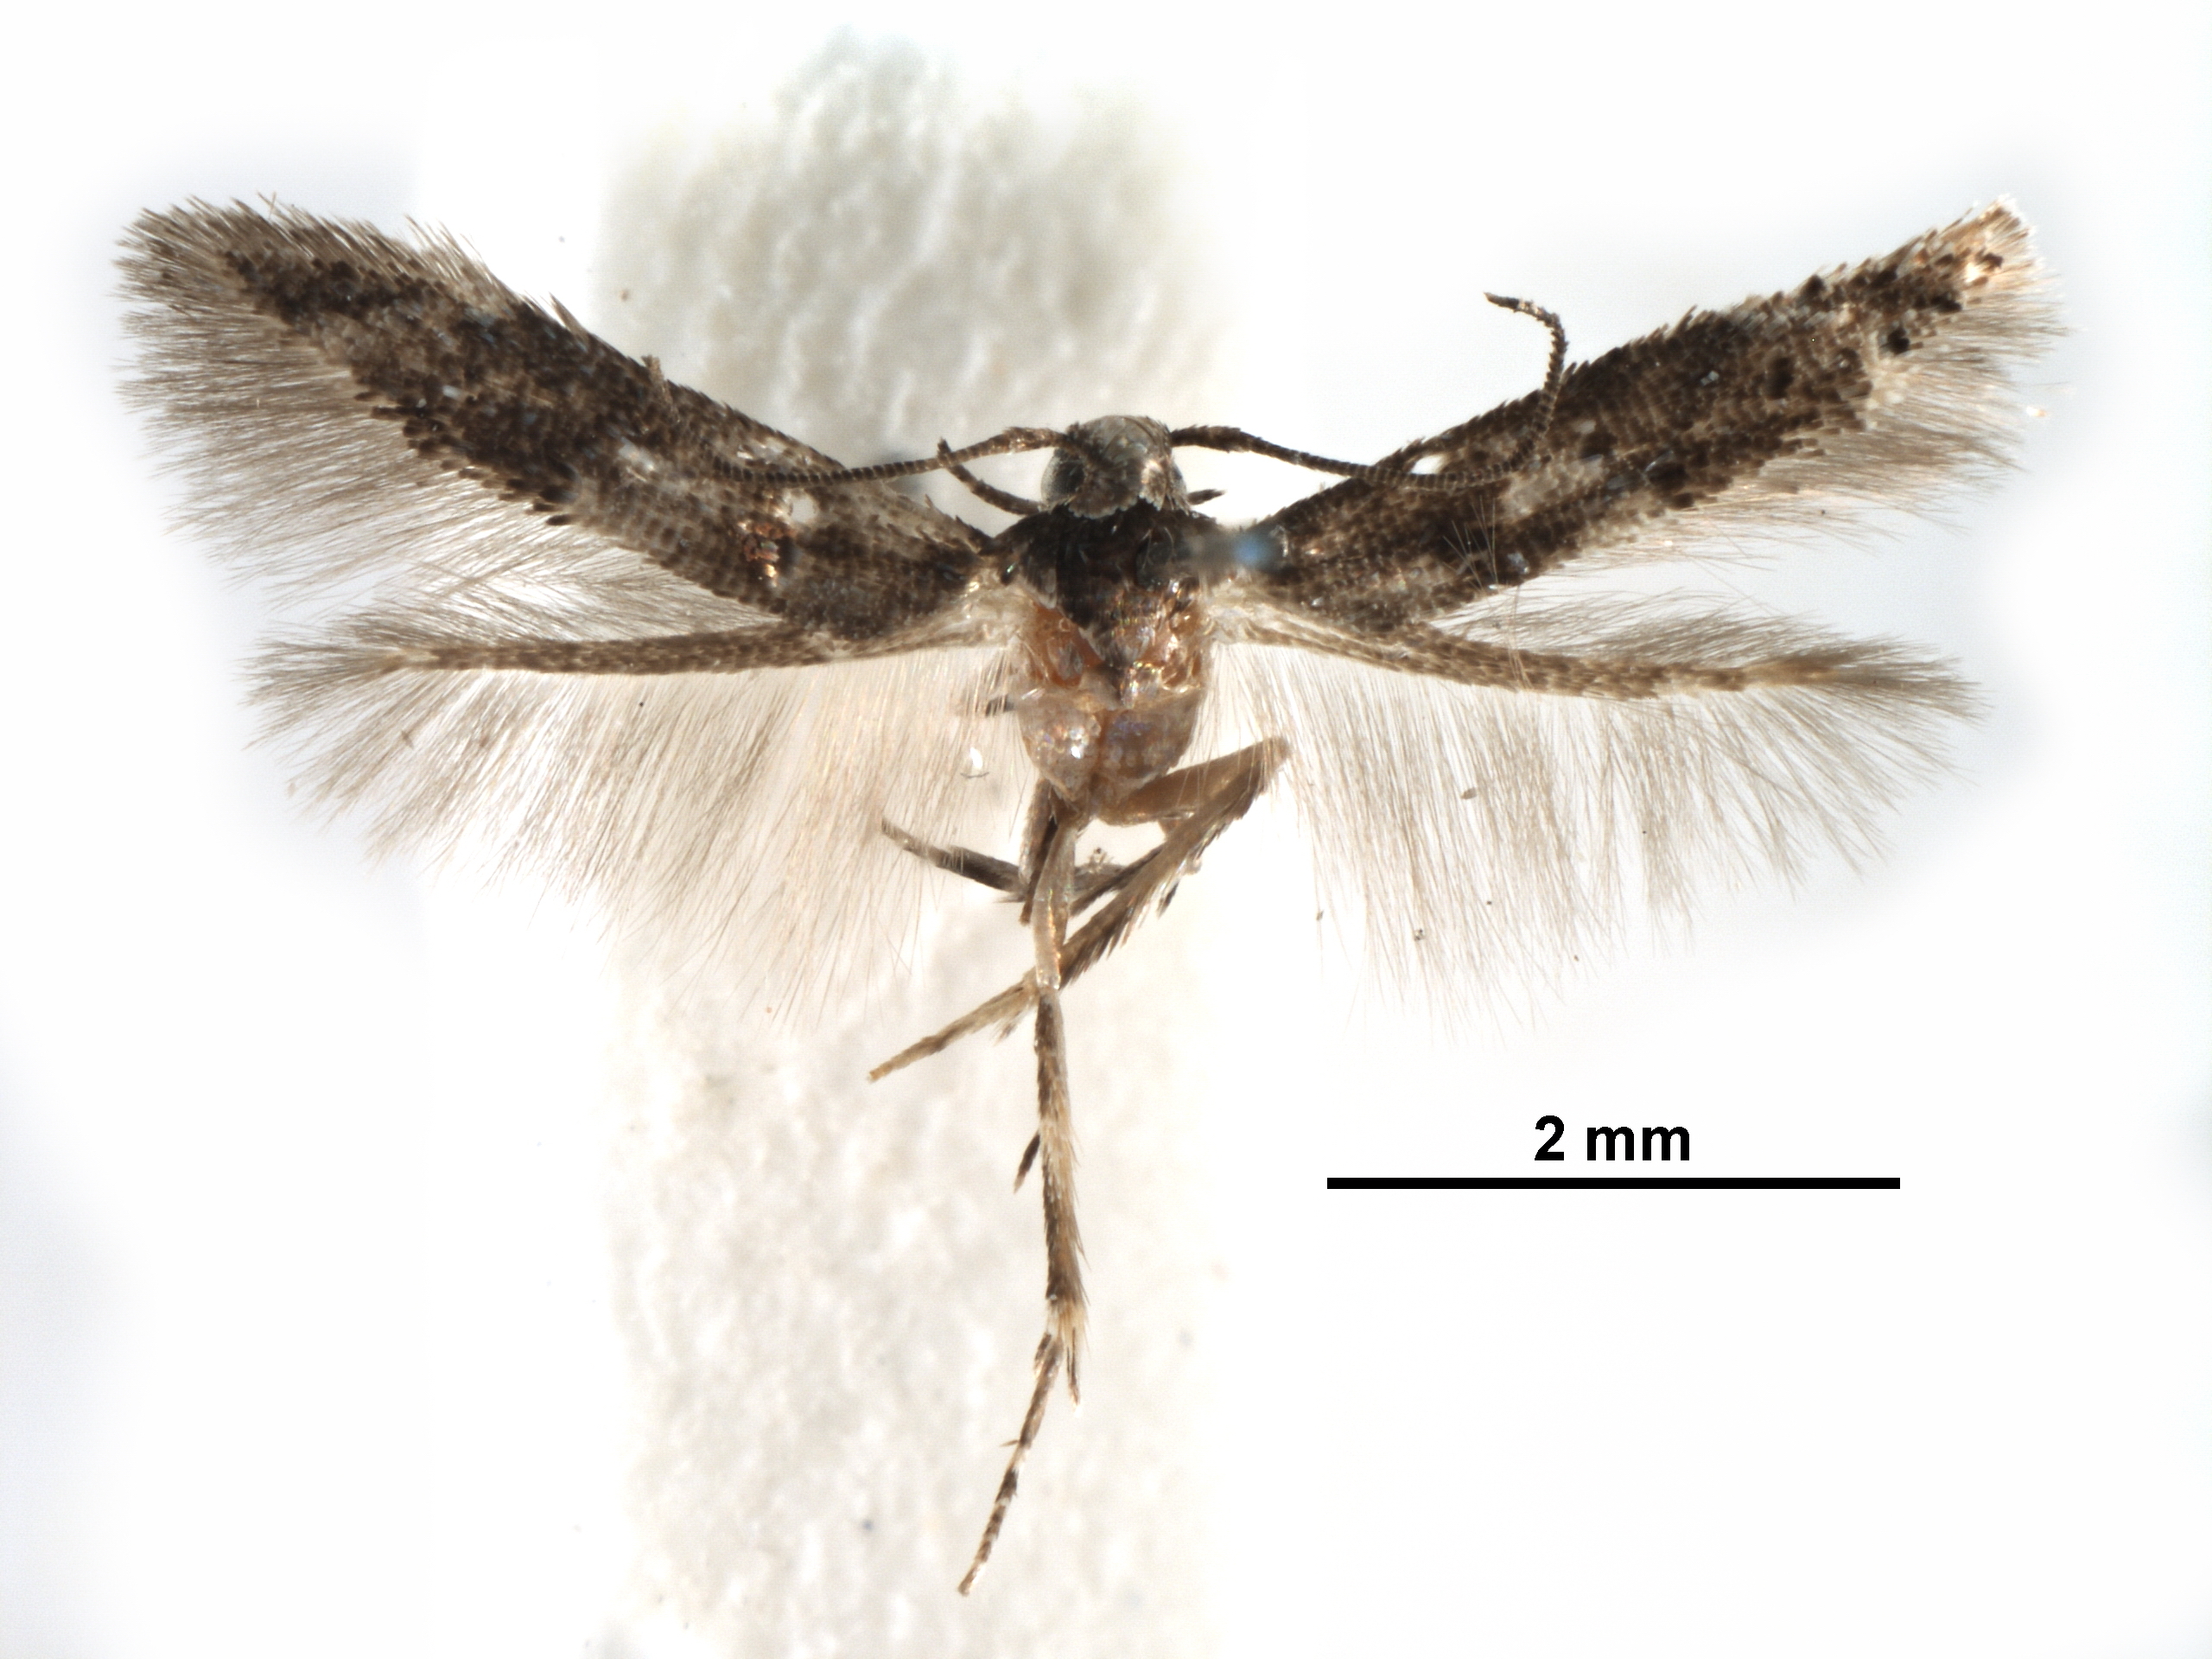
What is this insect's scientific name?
Stilbosis ostryaeella
